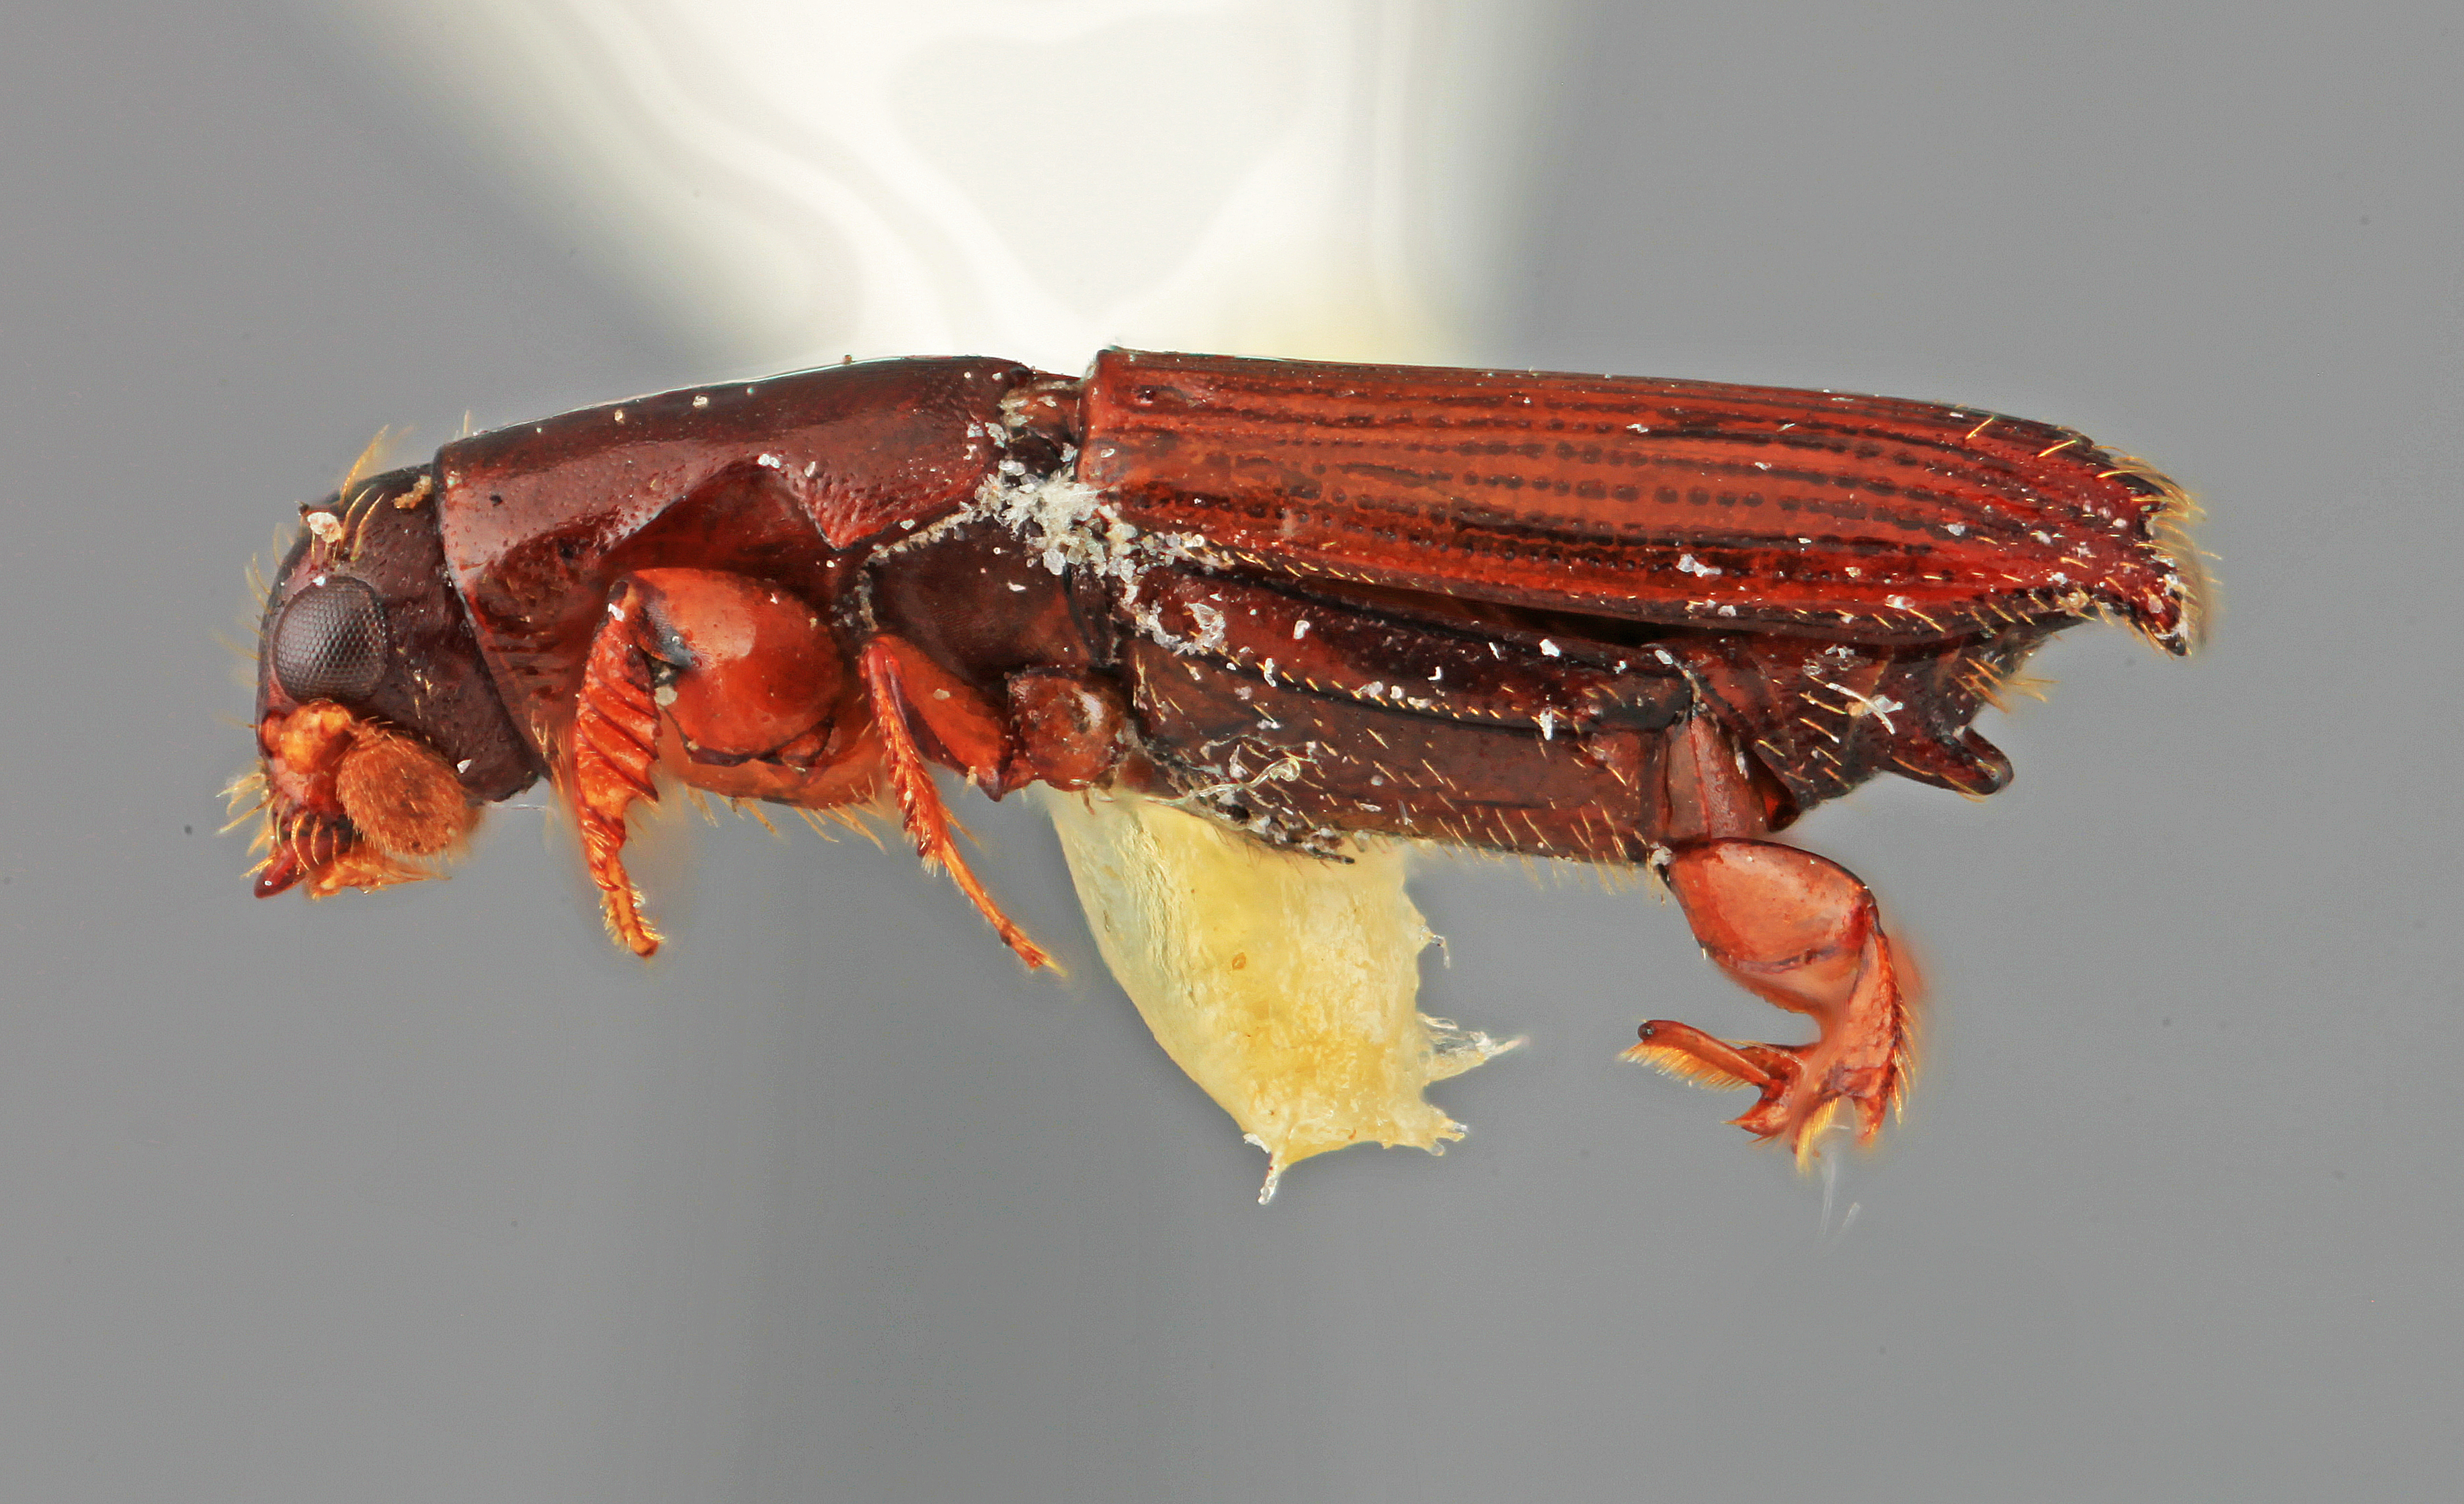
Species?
Platypus prenexus
